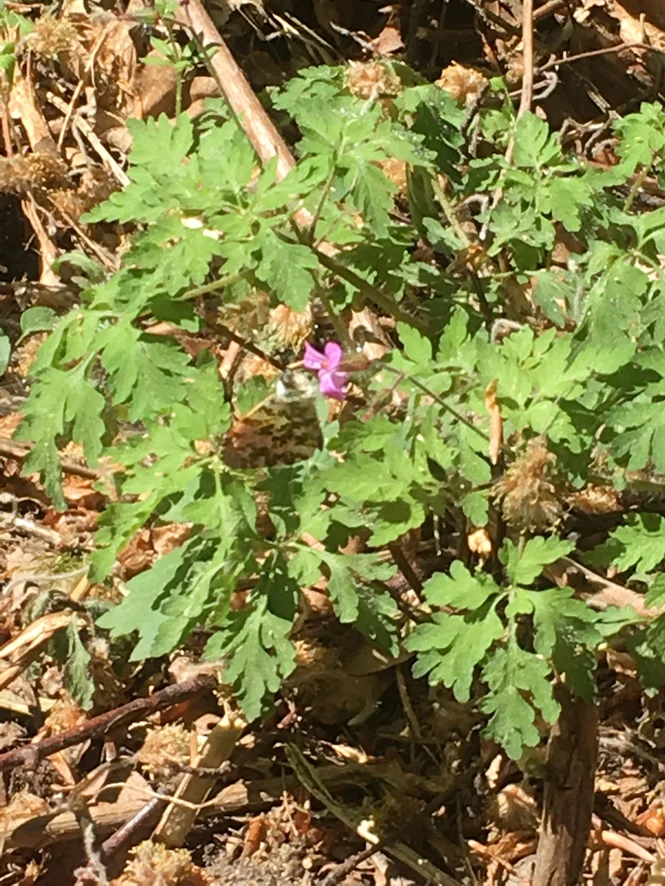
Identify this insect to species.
Anthocharis cardamines
